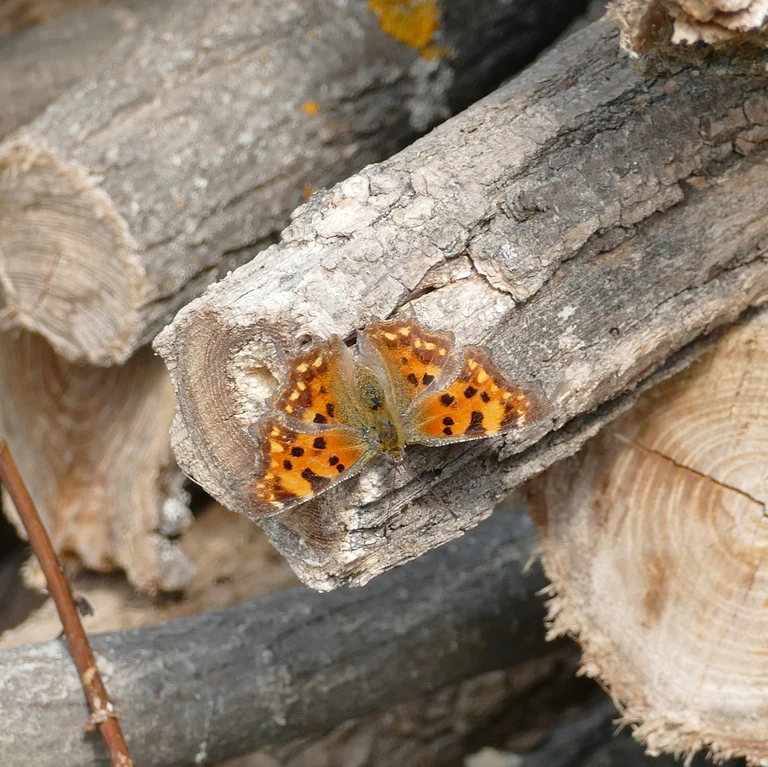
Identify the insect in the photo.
Polygonia c-album
